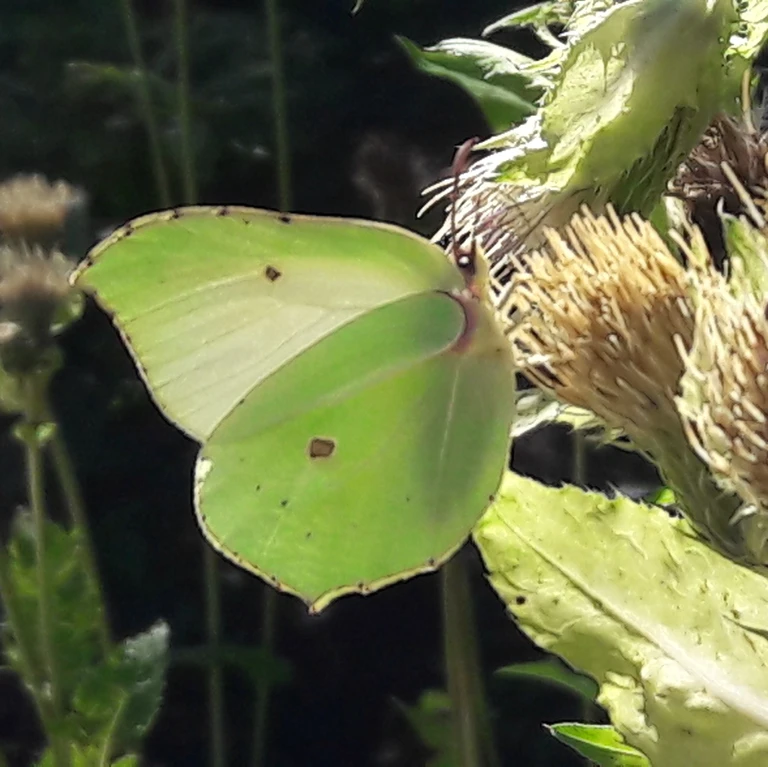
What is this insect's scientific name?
Gonepteryx rhamni
